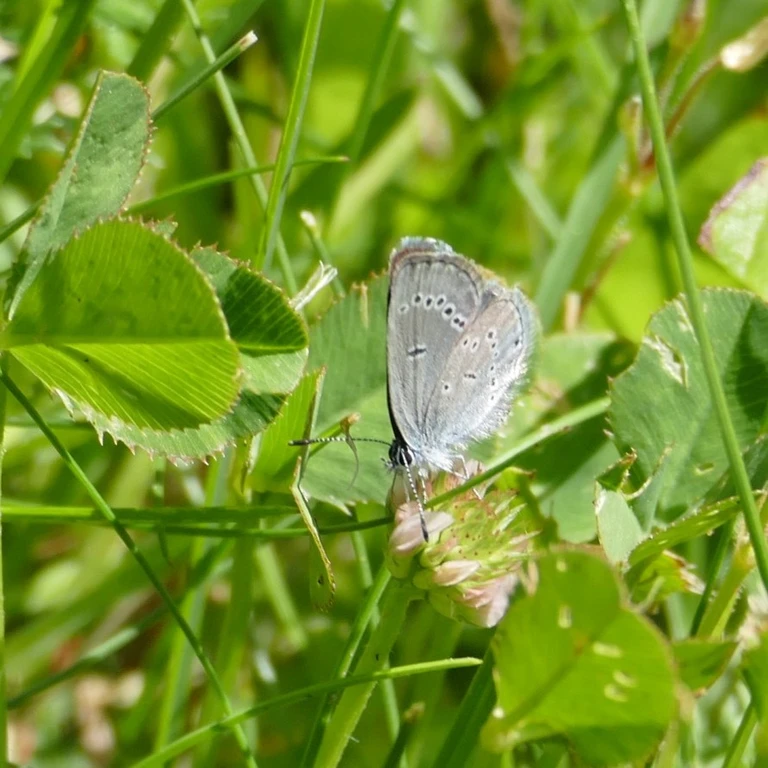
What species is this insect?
Cupido minimus
